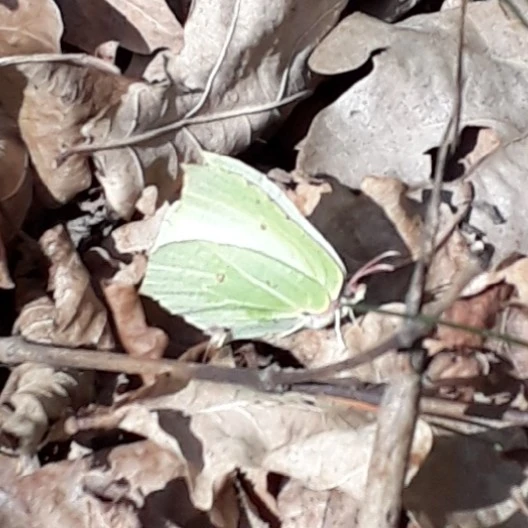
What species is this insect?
Gonepteryx rhamni
